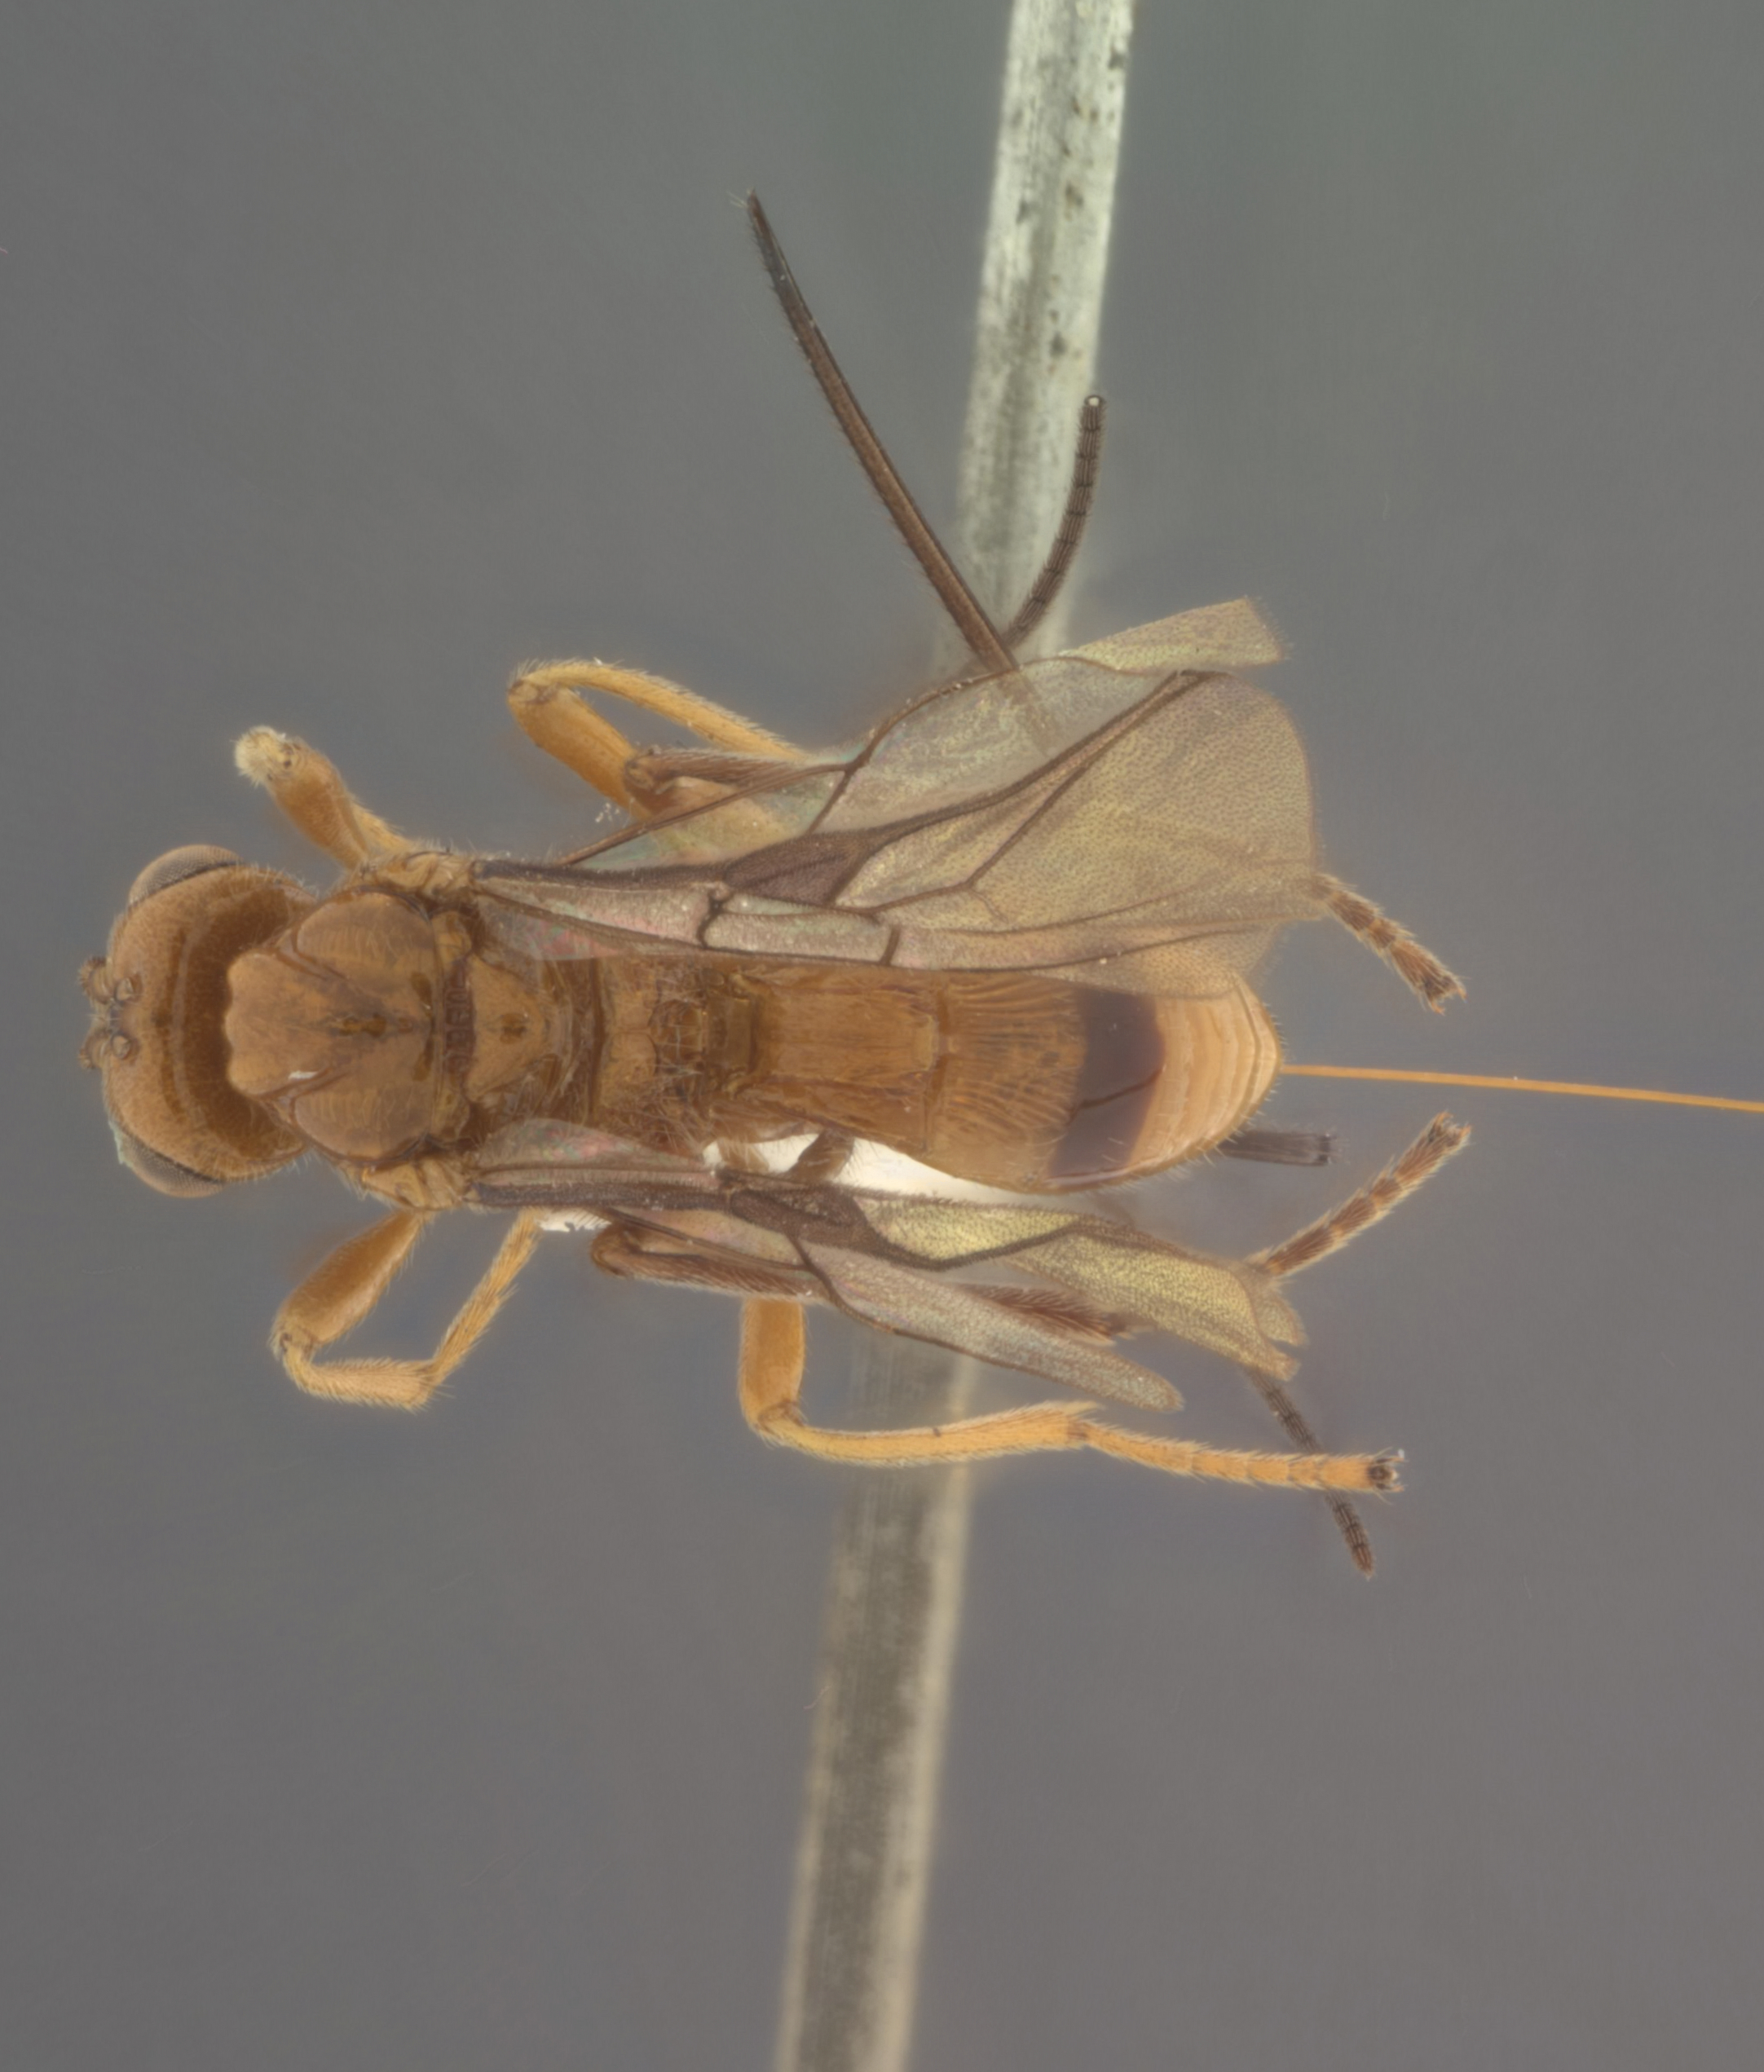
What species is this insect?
Diachasmimorpha compervei
